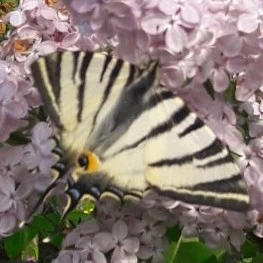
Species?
Iphiclides podalirius
